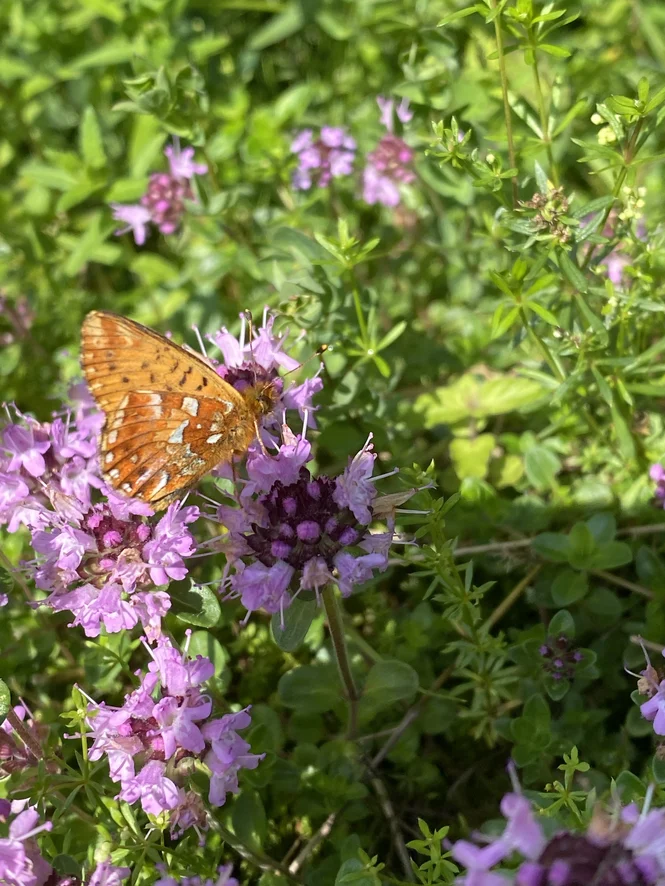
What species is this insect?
Boloria aquilonaris
